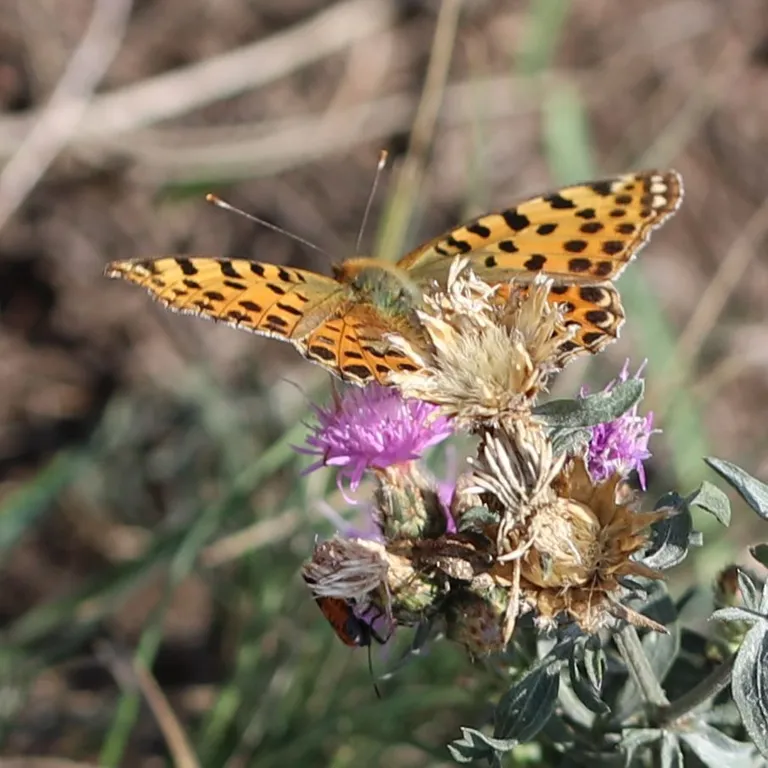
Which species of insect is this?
Issoria lathonia
